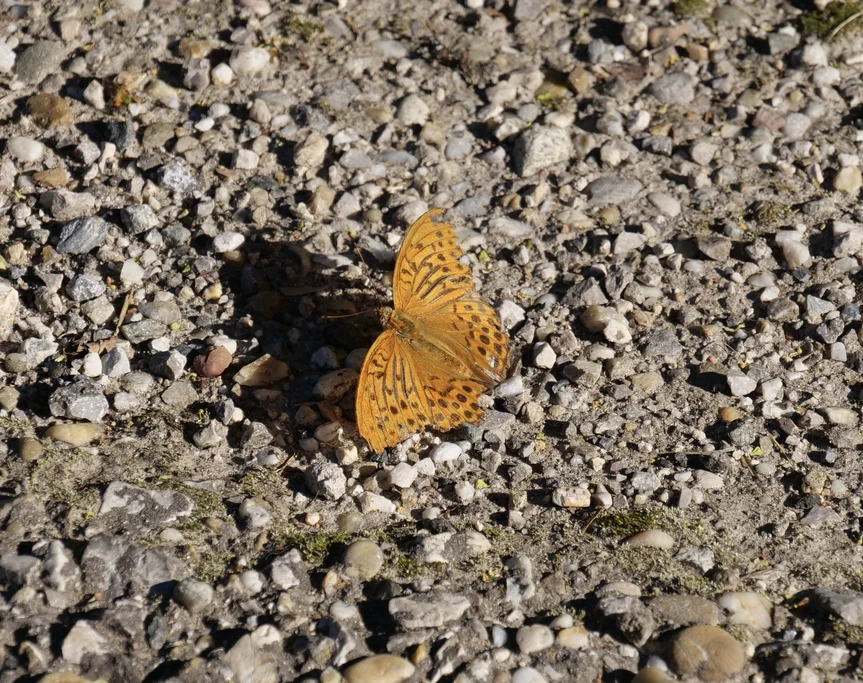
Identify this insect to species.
Argynnis paphia
